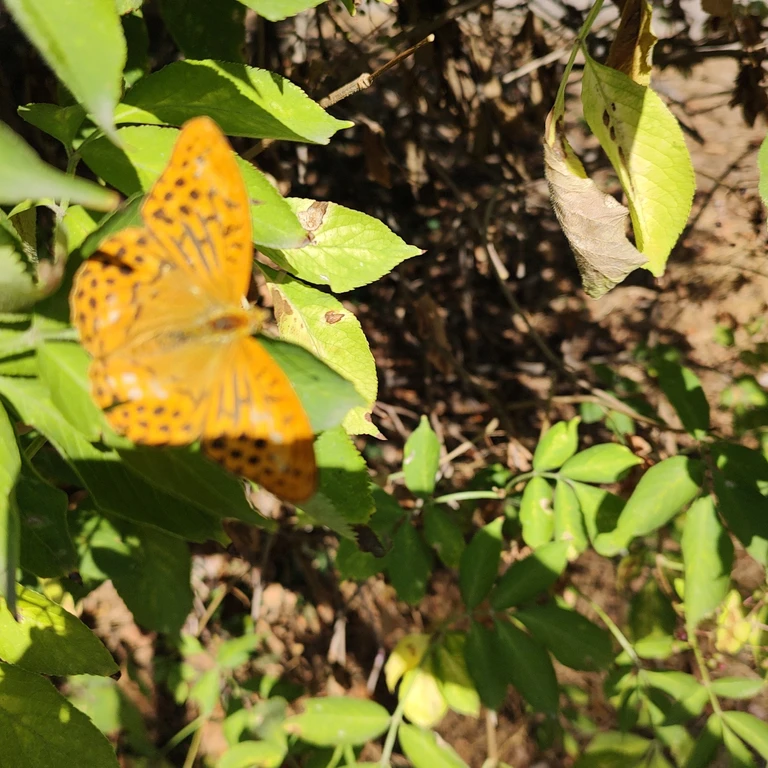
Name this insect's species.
Argynnis paphia
